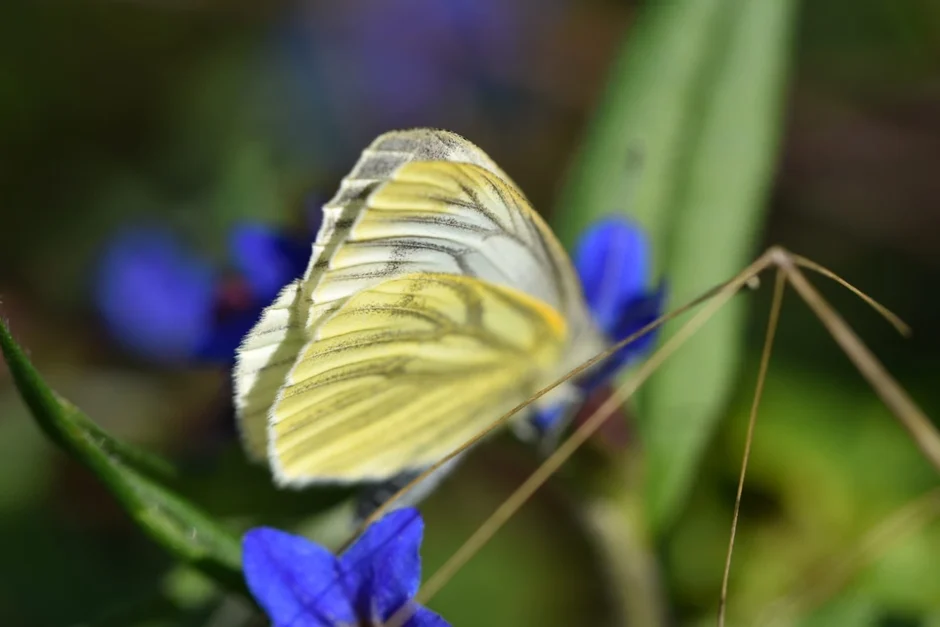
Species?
Pieris napi
